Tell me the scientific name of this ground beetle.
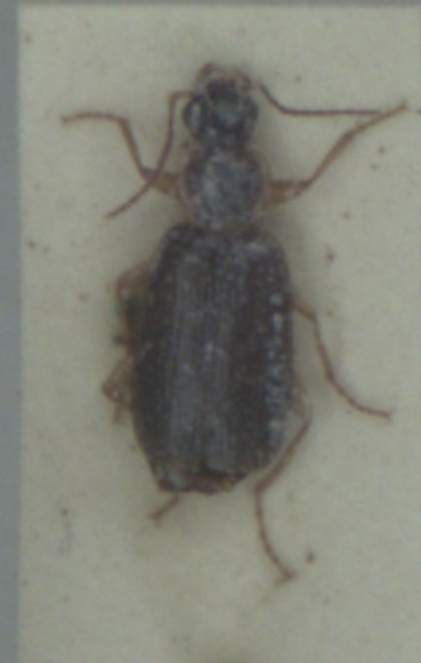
Dromius agilis
